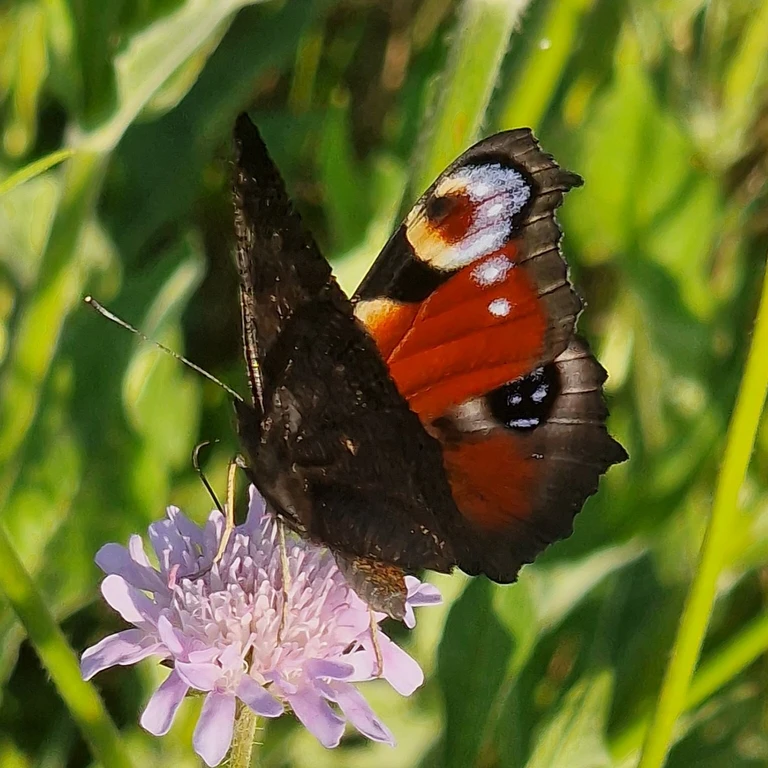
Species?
Aglais io
